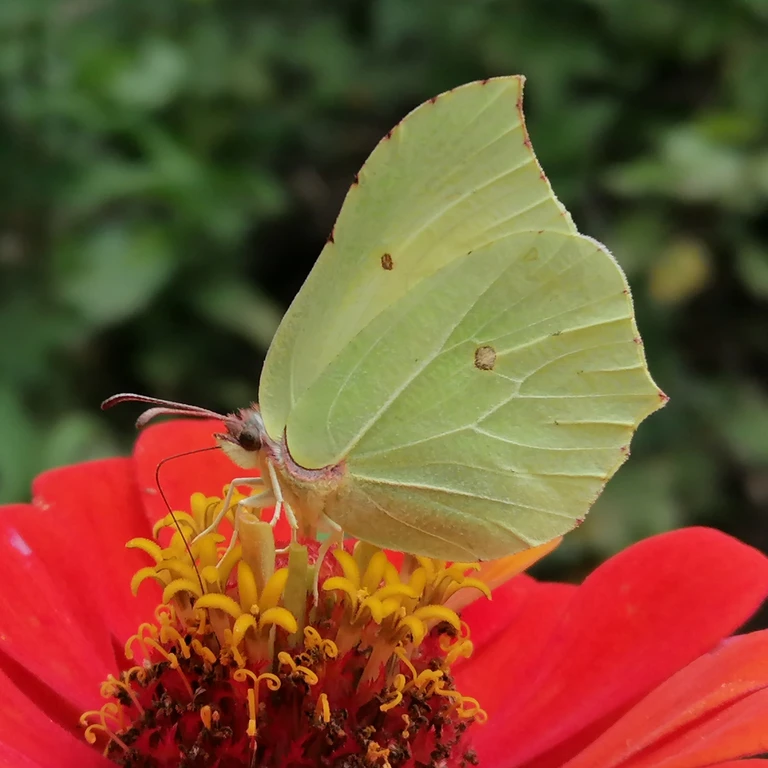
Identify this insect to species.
Gonepteryx rhamni
